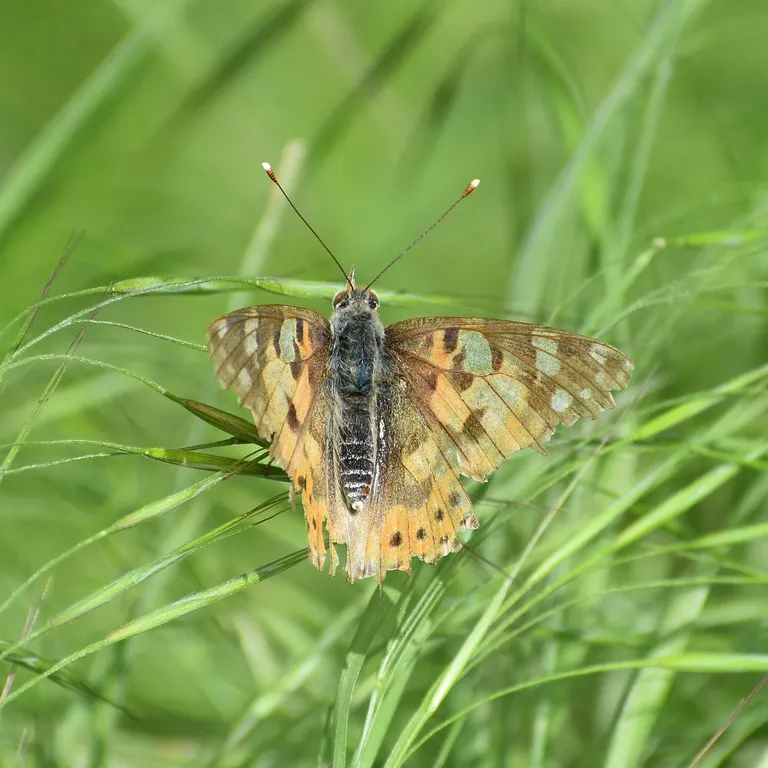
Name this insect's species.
Vanessa cardui
